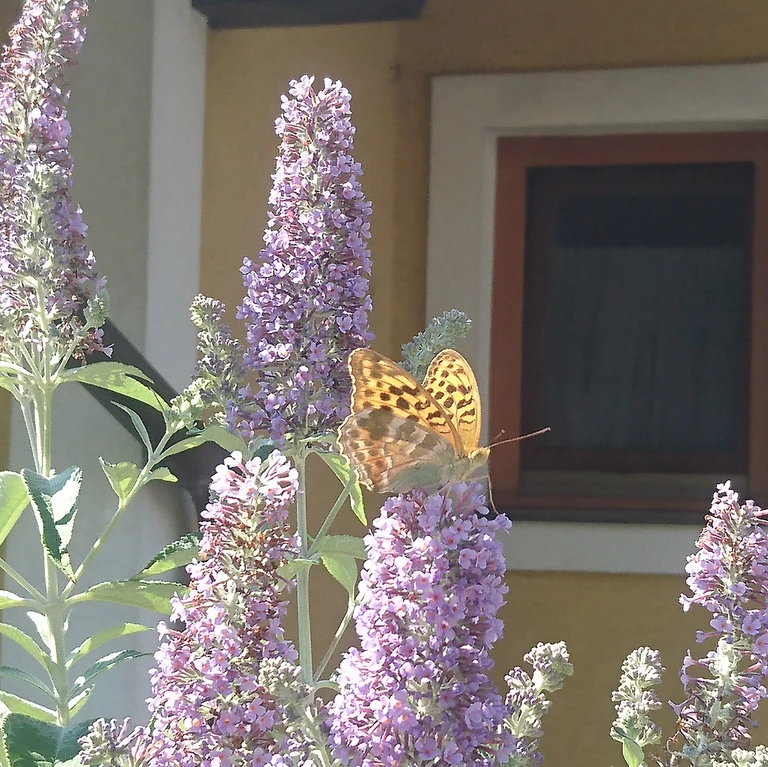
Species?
Argynnis paphia
